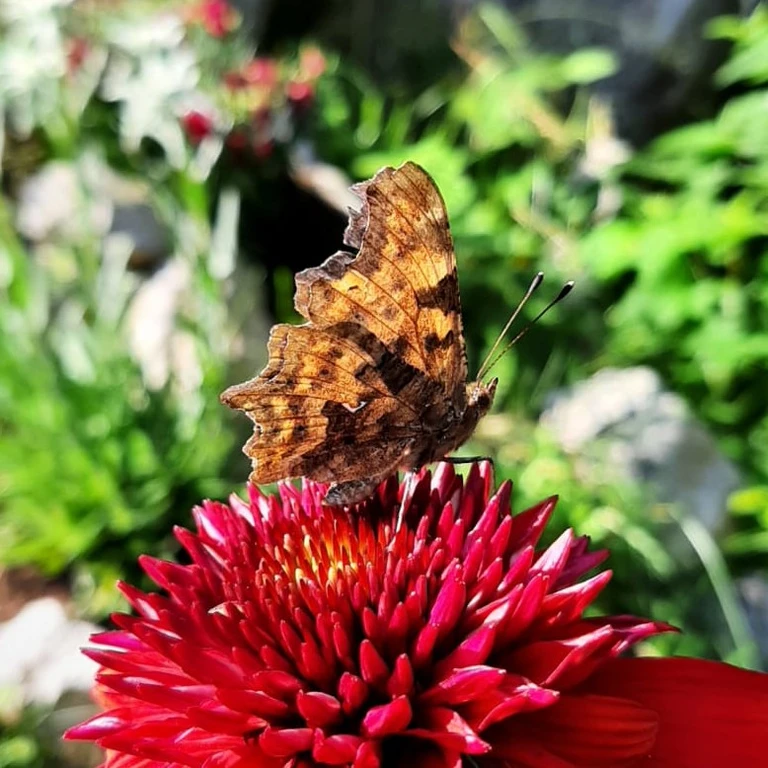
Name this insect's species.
Polygonia c-album
